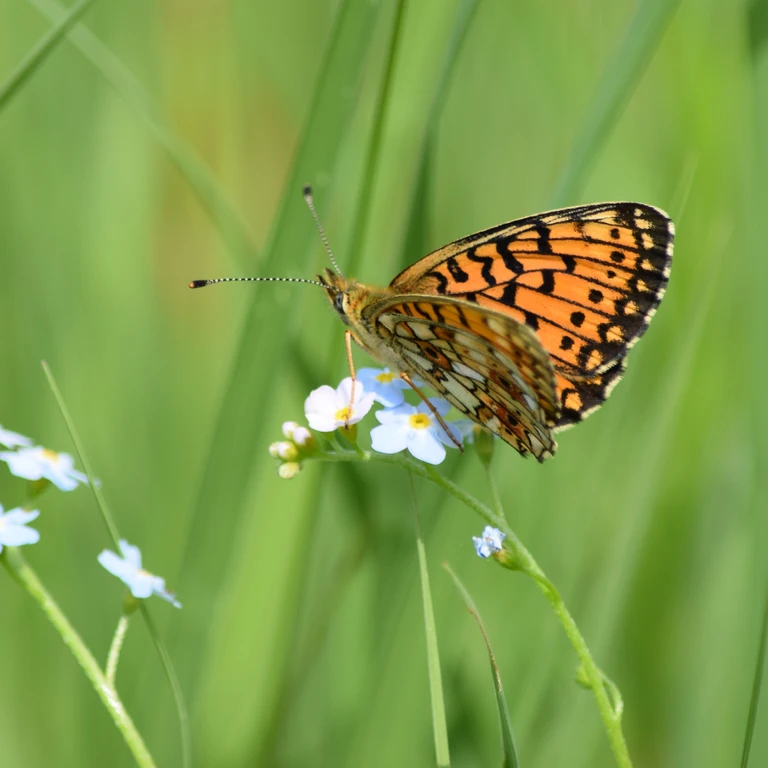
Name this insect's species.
Boloria selene
